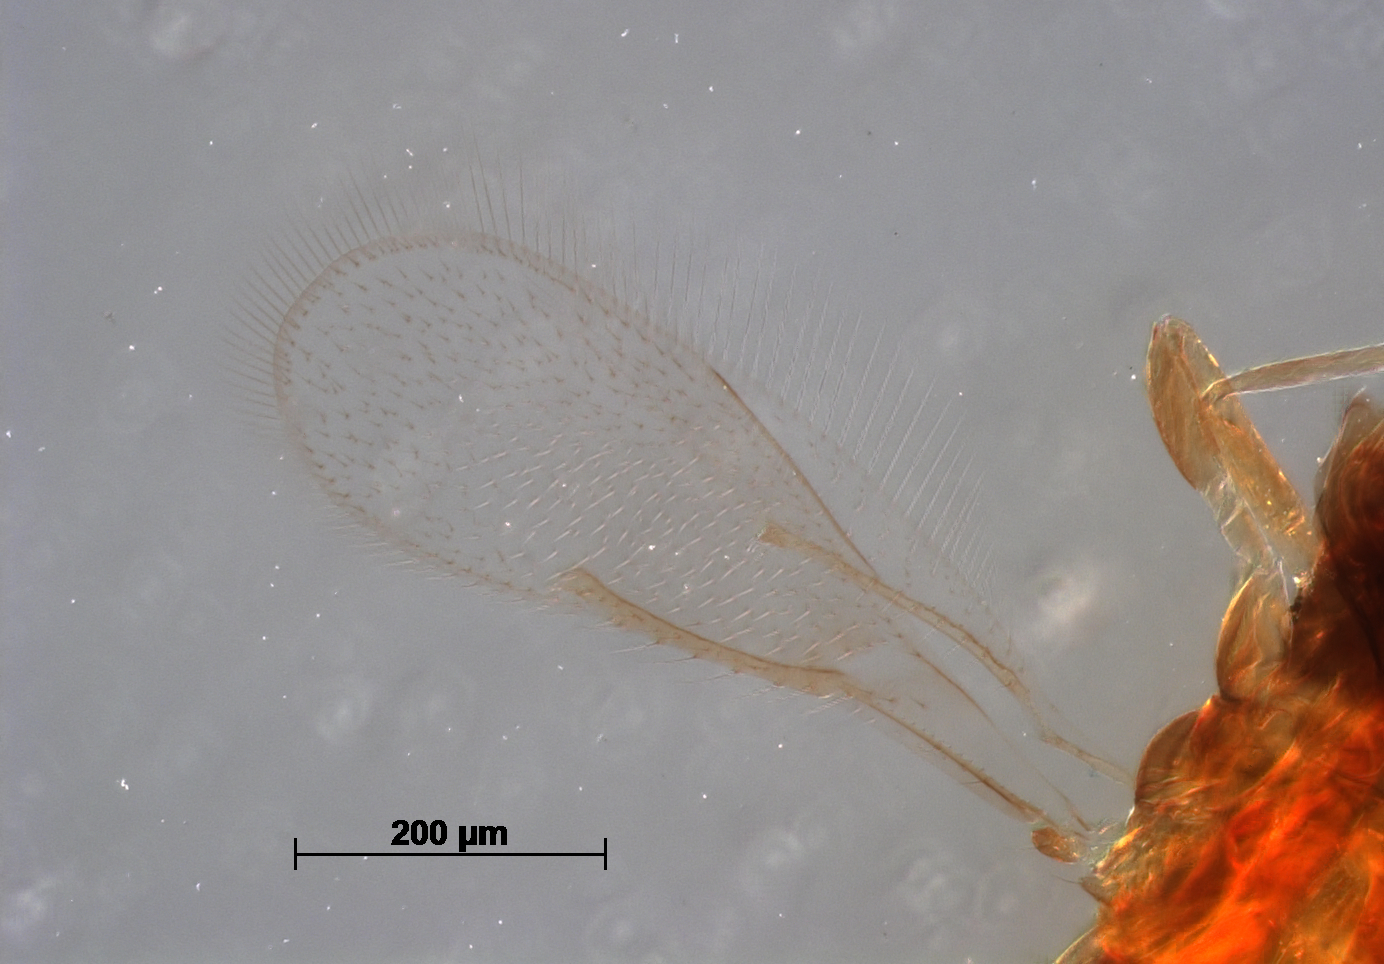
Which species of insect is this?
Prospalta berlesei
